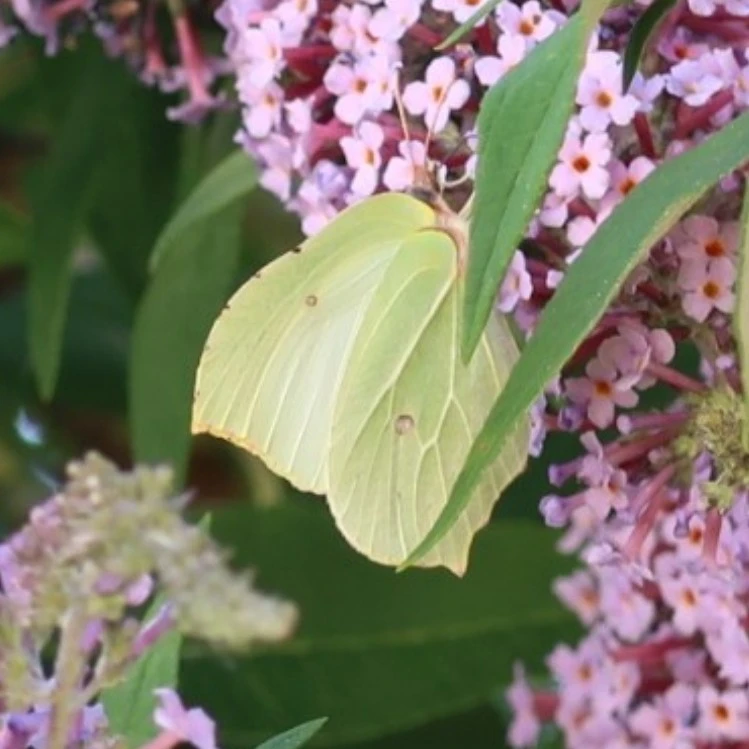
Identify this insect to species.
Gonepteryx rhamni
